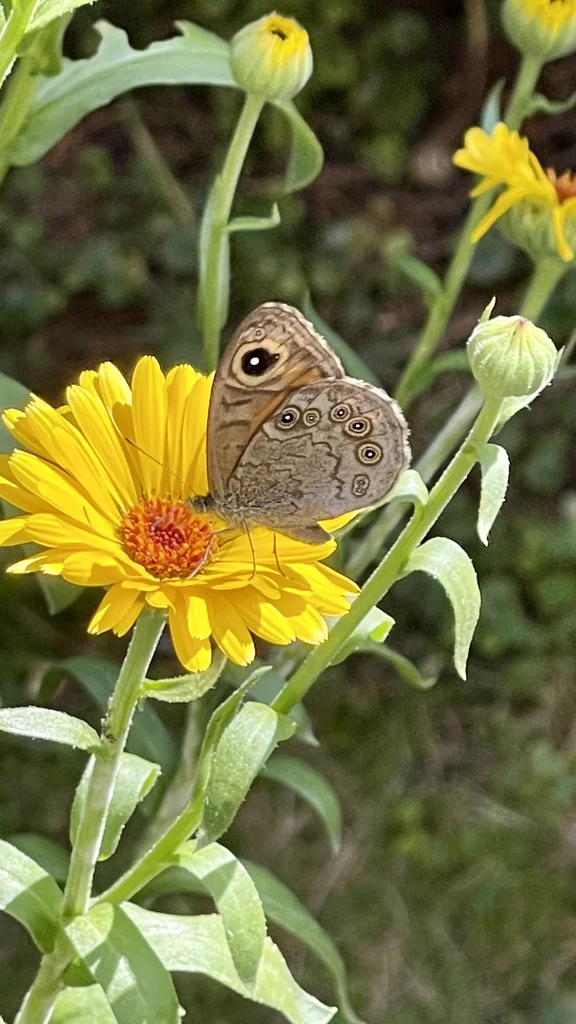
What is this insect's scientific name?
Lasiommata maera (also Pararge maera)
